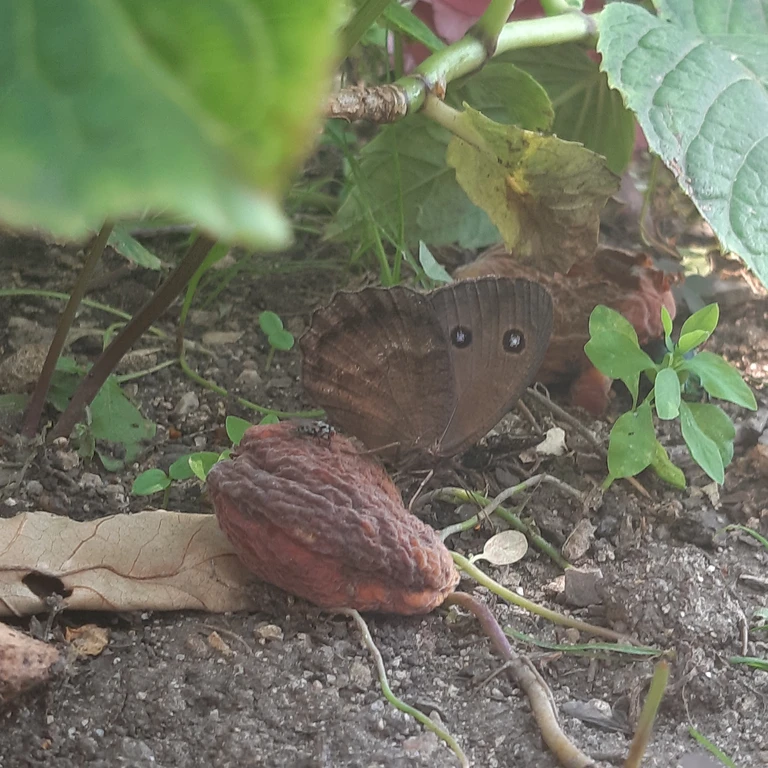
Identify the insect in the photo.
Minois dryas
